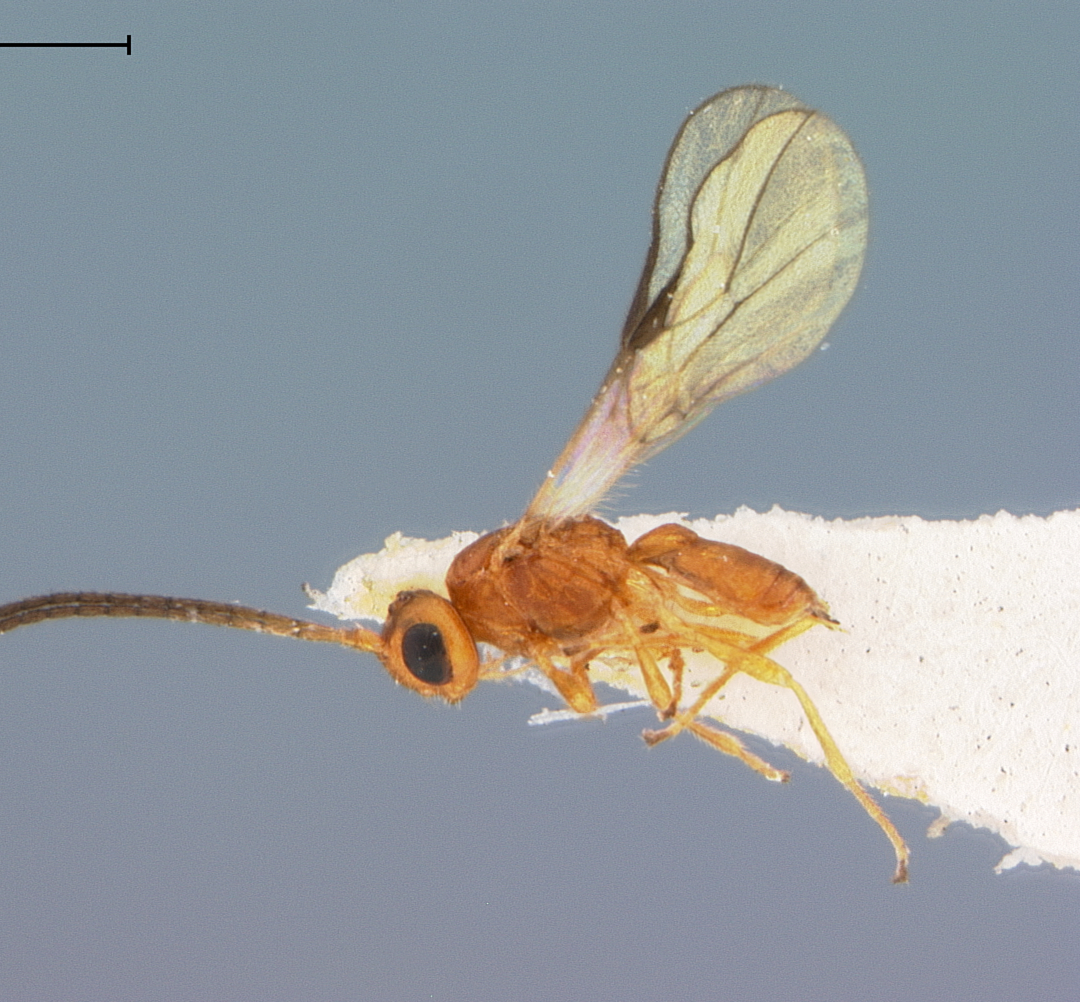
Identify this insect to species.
Opius hoffmanni
